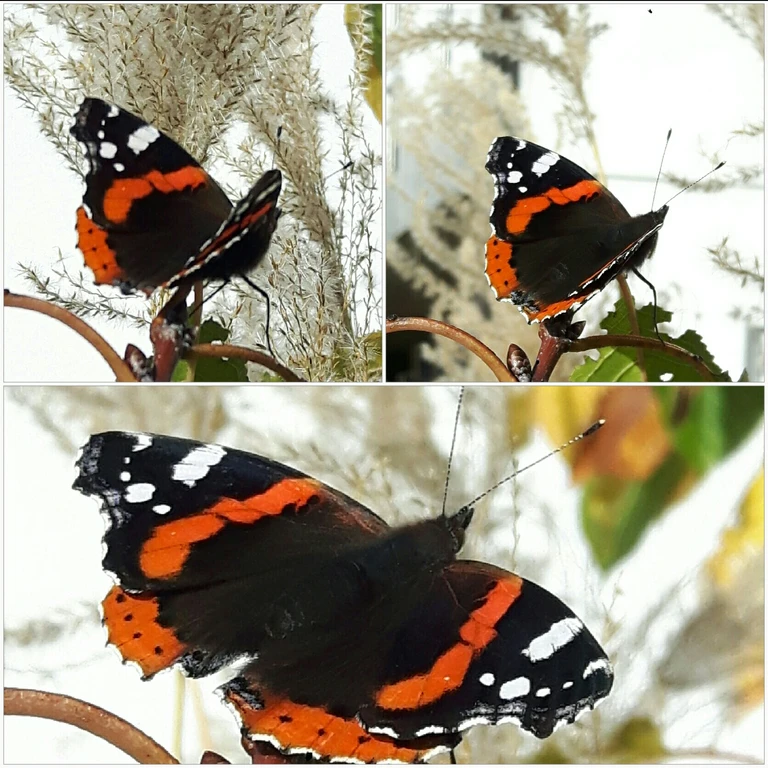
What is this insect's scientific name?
Vanessa atalanta
